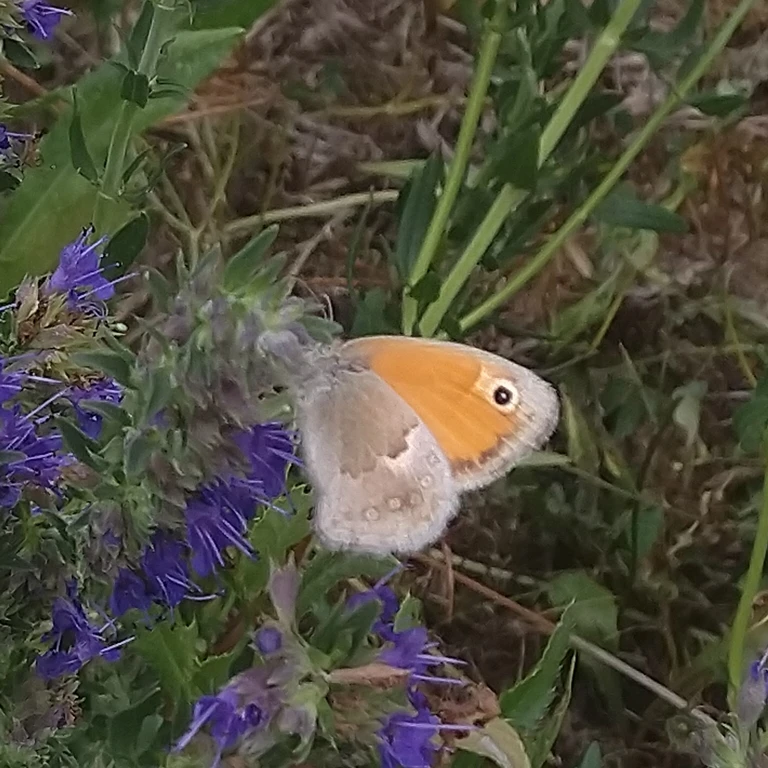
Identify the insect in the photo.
Coenonympha pamphilus
